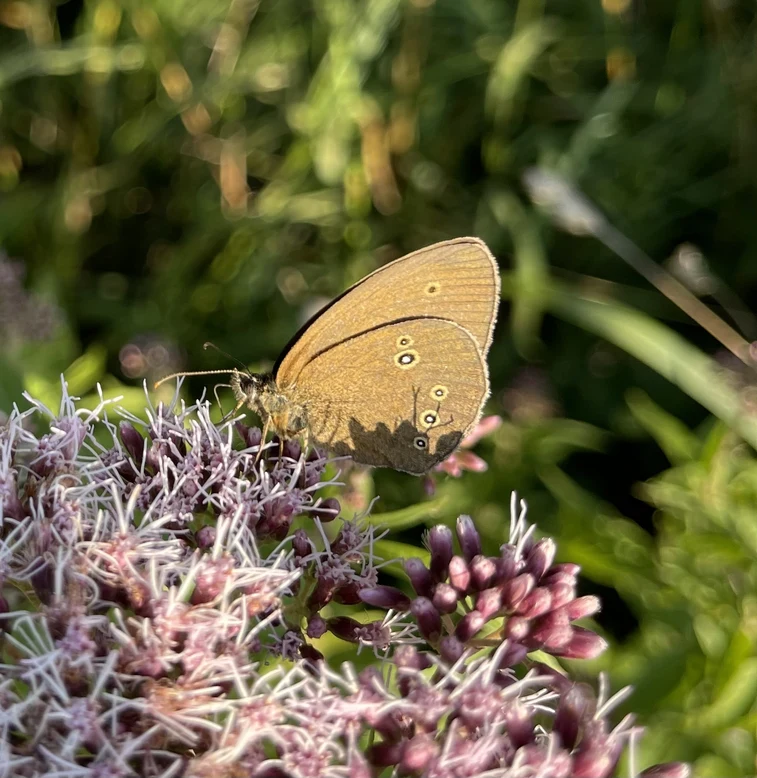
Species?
Aphantopus hyperantus
